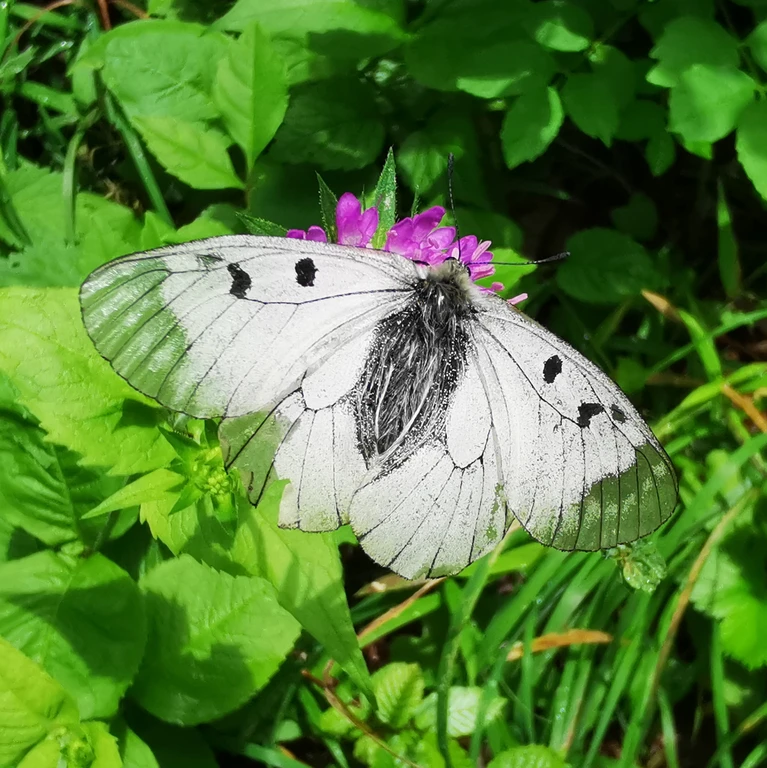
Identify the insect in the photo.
Parnassius mnemosyne
